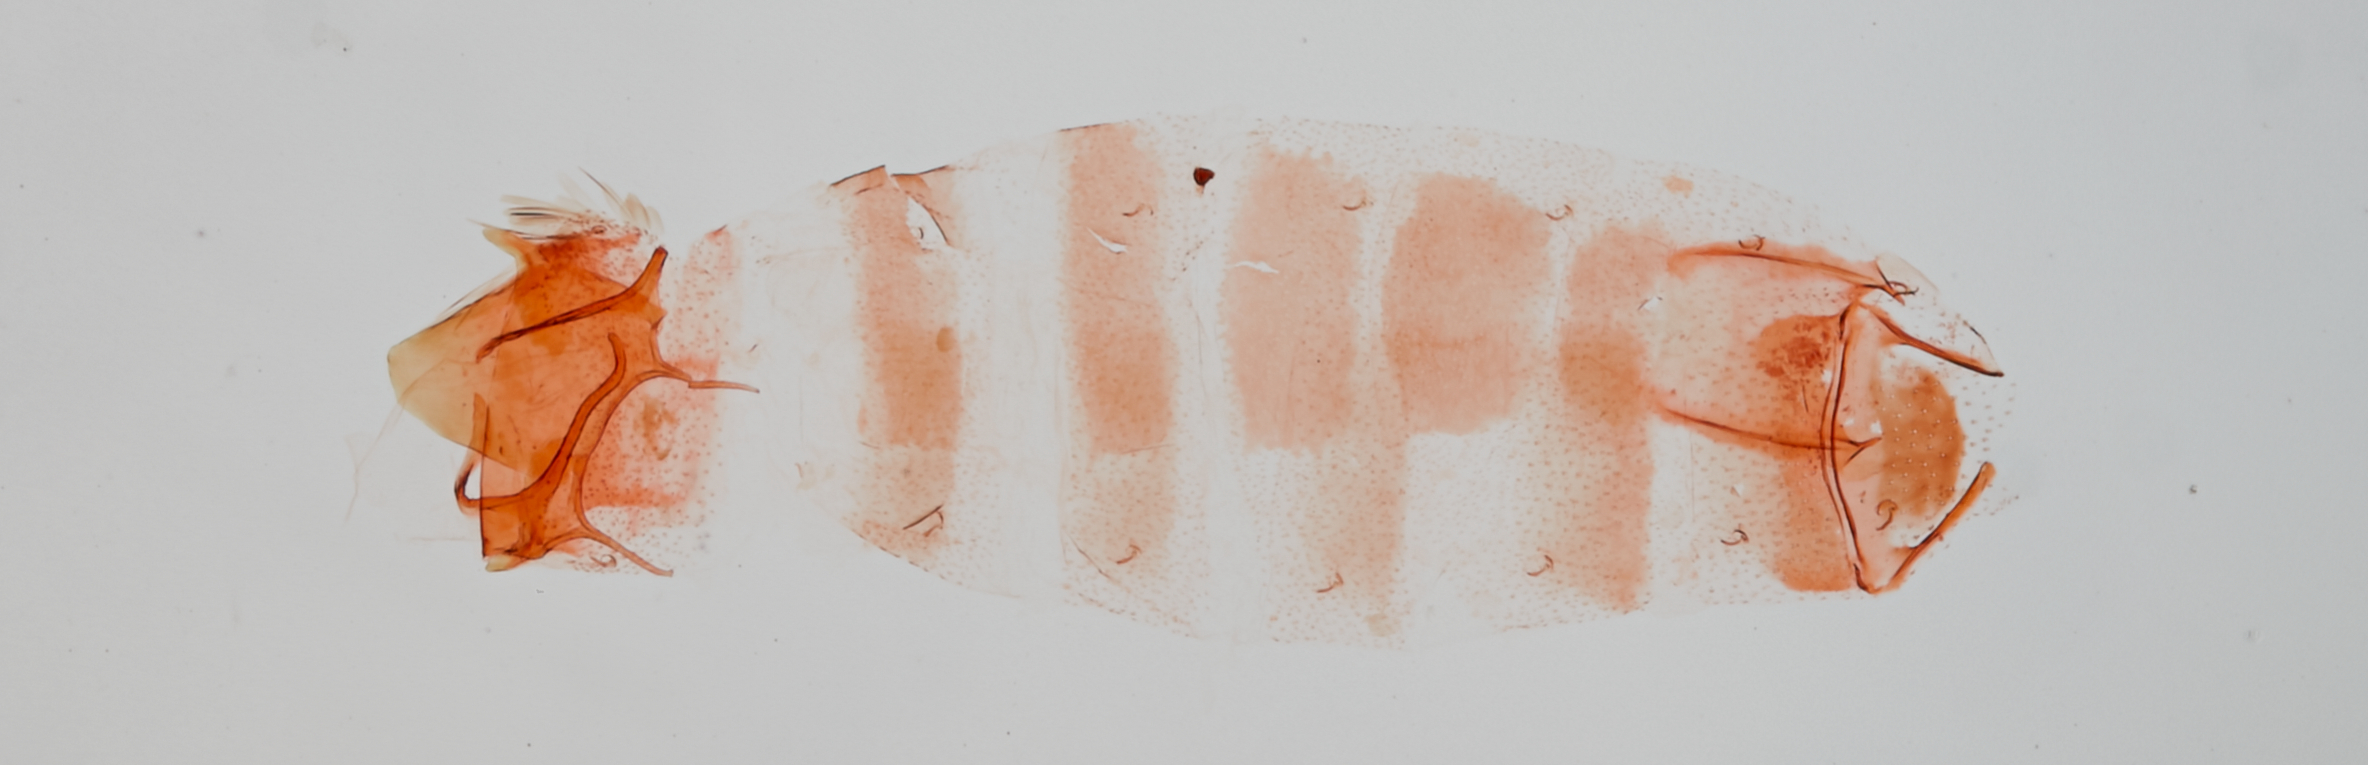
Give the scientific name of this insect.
Teladoma incana
